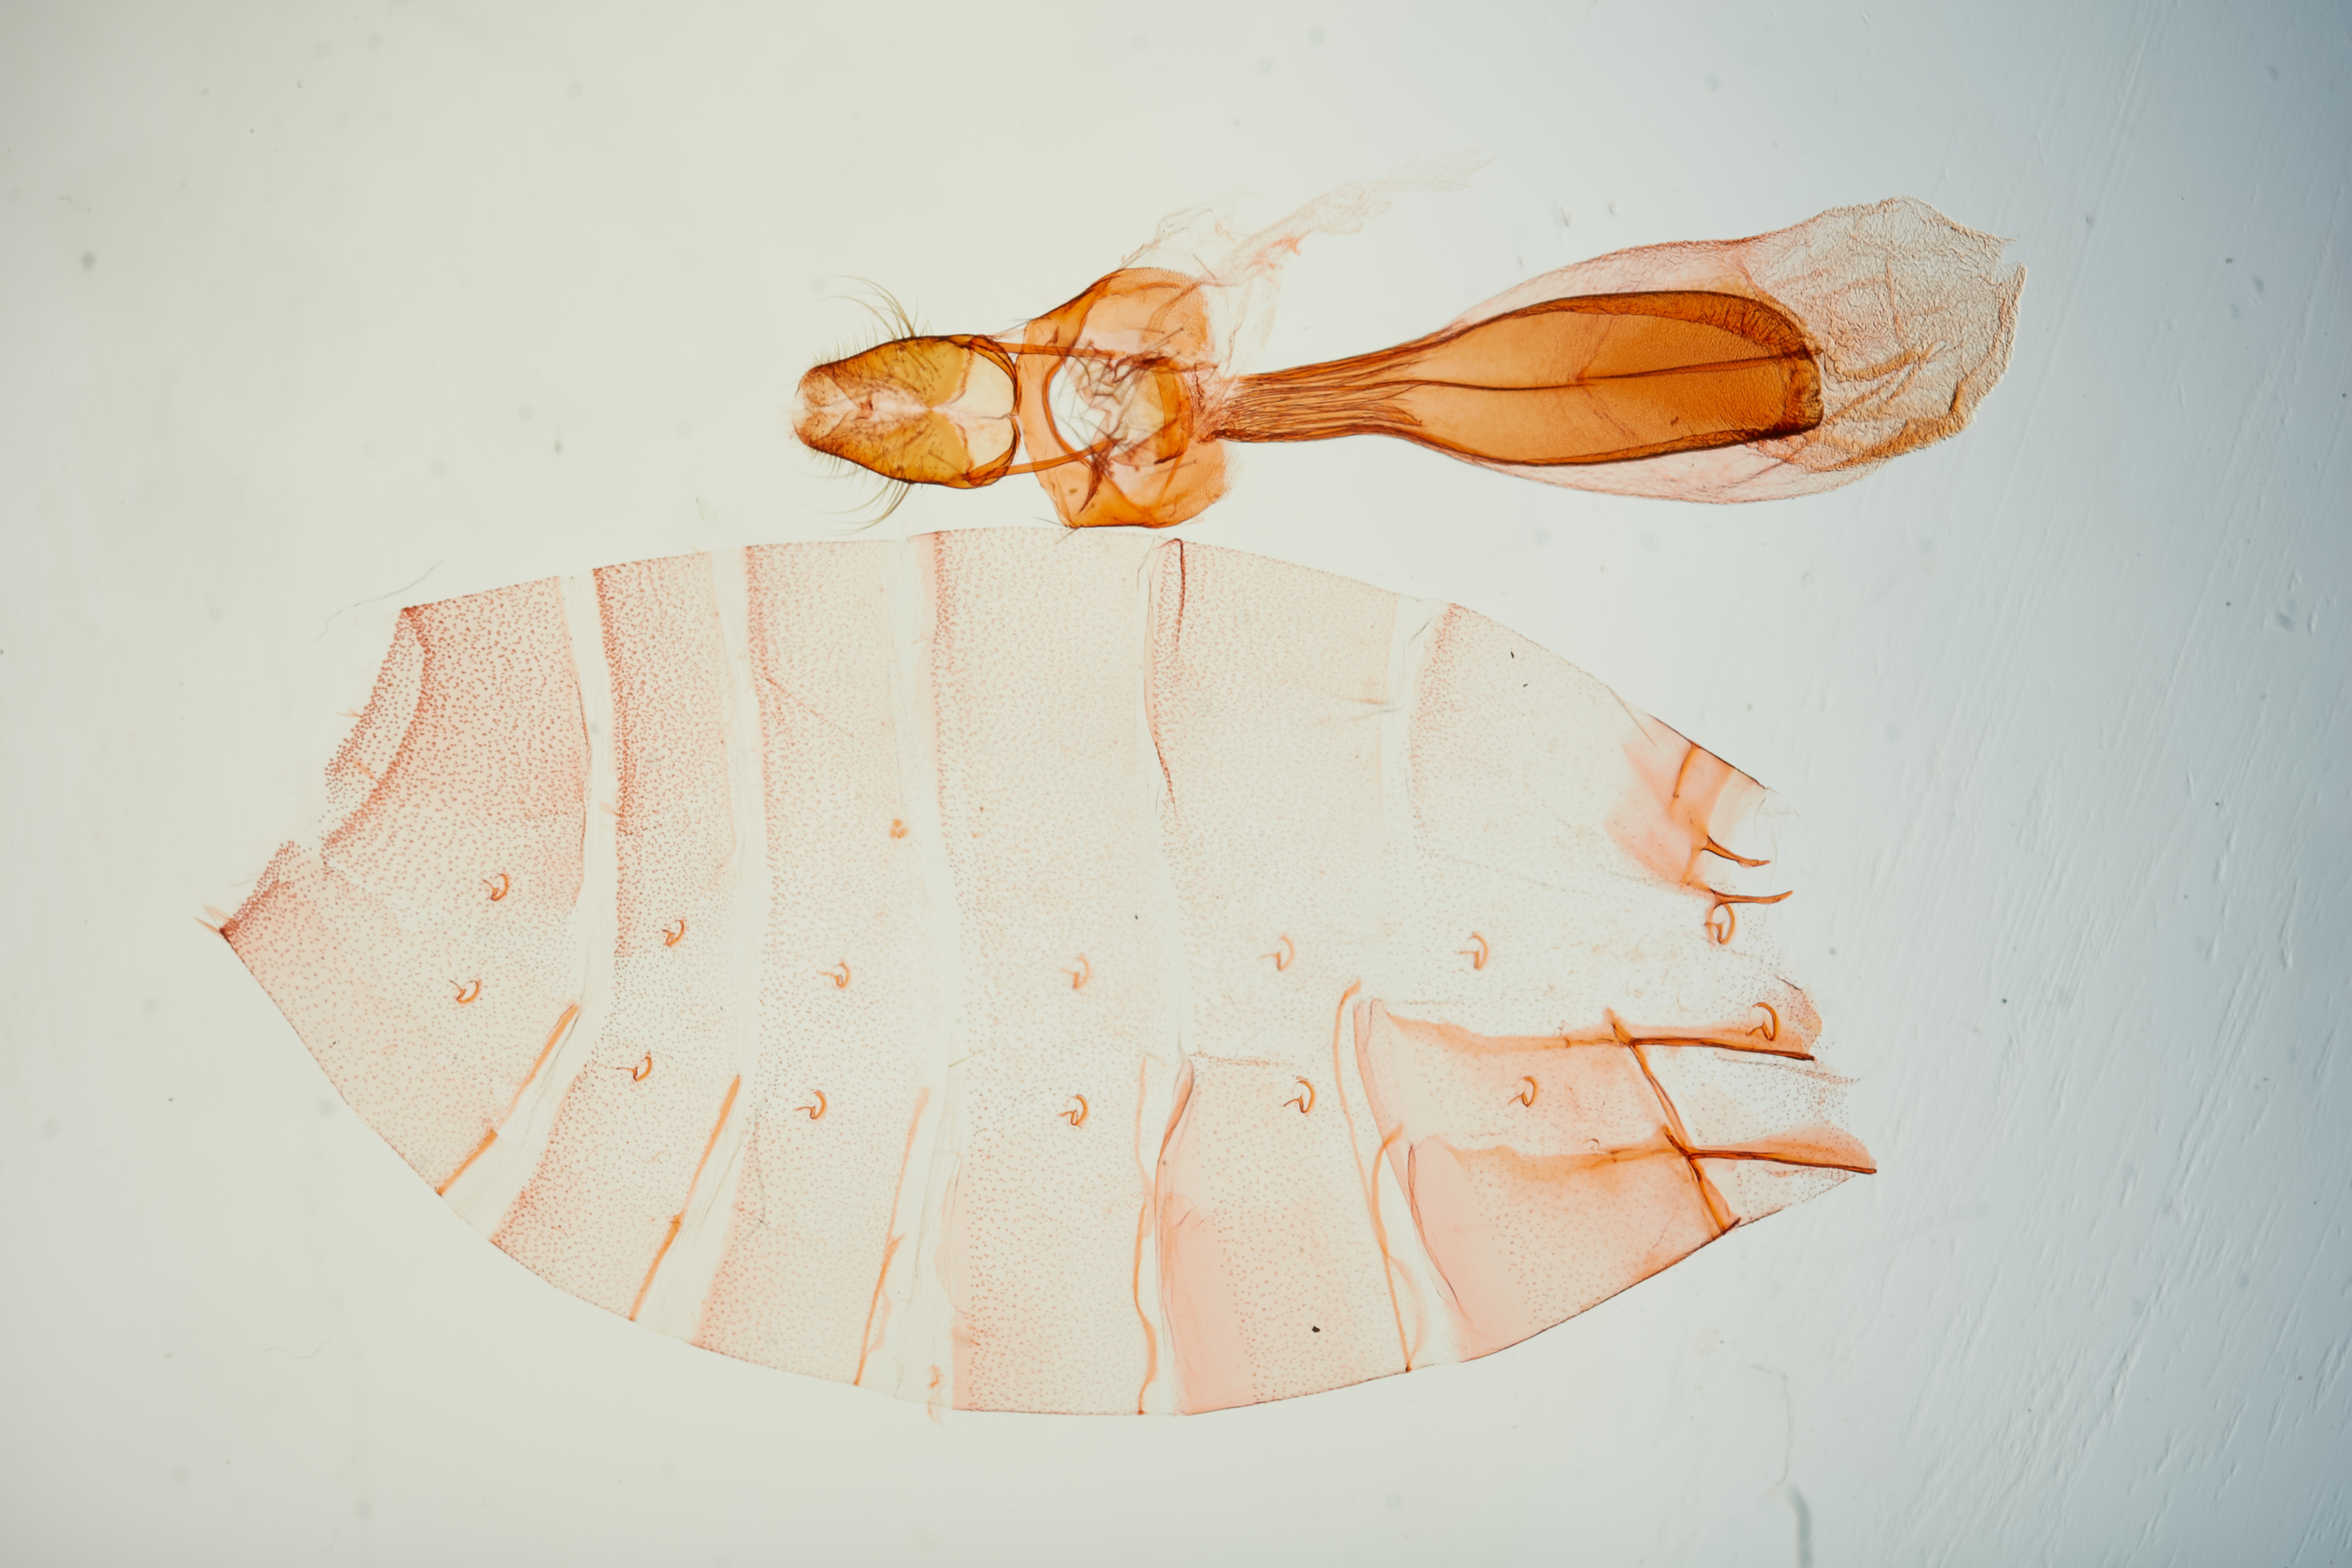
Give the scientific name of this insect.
Stenoma inscitum (also Chlamydastis inscitum)
